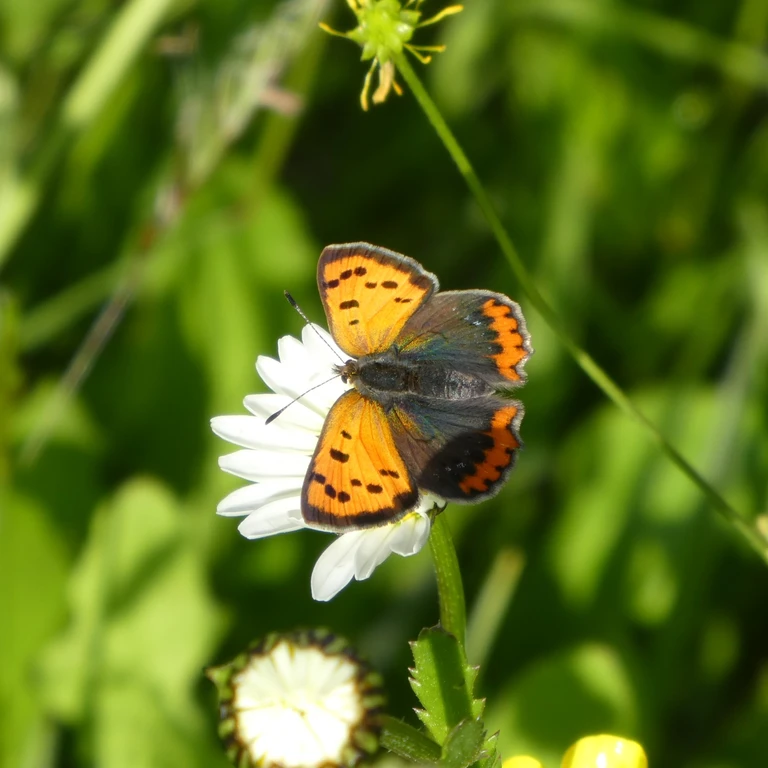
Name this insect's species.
Lycaena phlaeas
